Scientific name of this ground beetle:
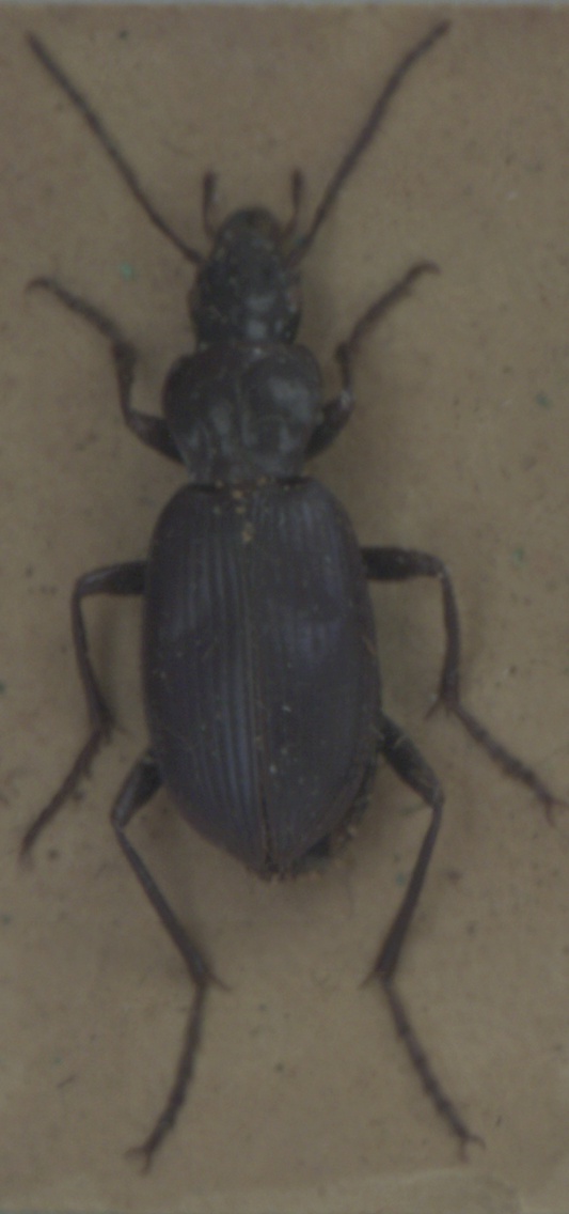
Laemostenus terricola
